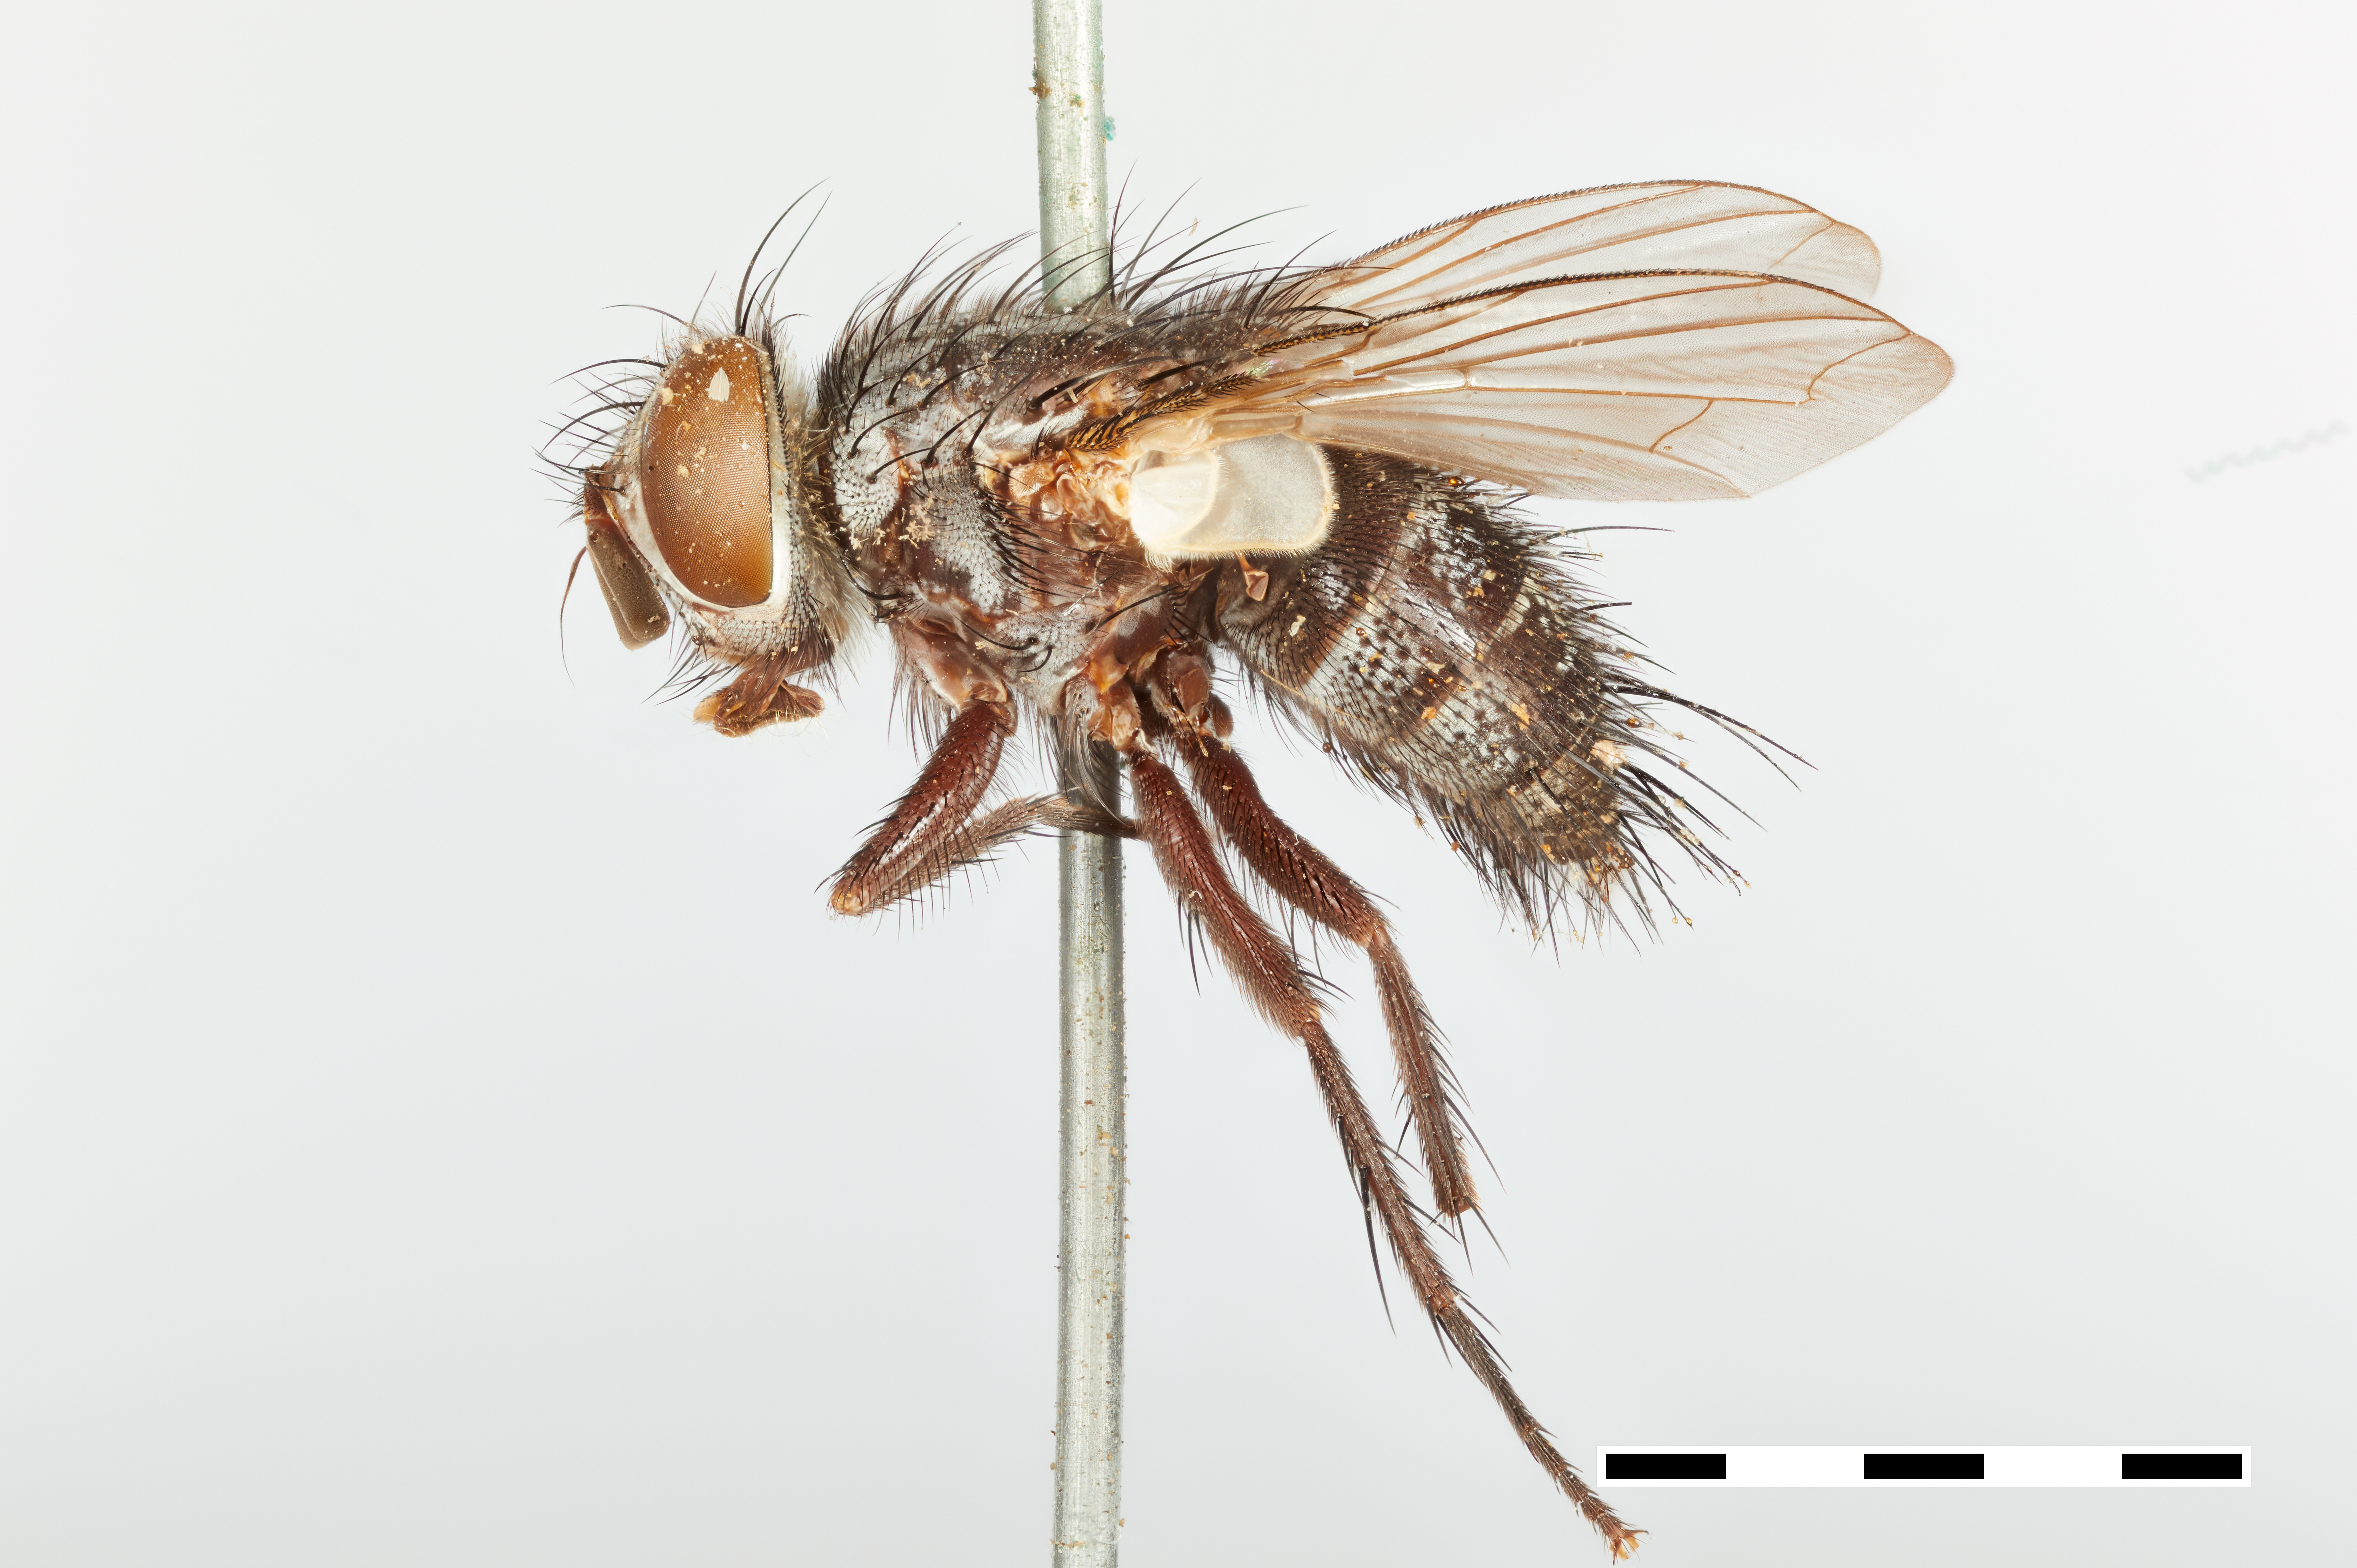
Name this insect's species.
Phorocera tenuiseta
